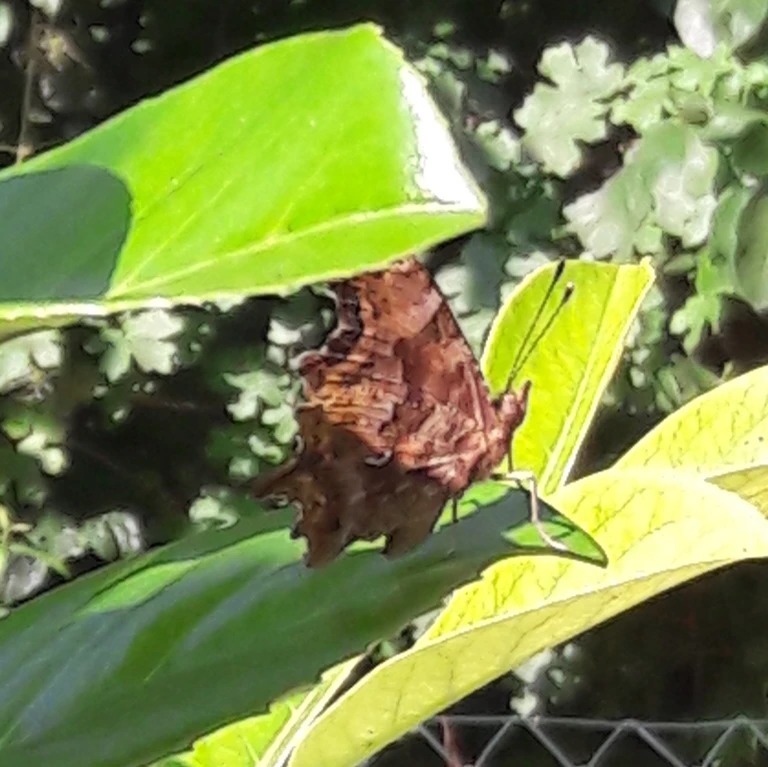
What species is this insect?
Polygonia c-album
